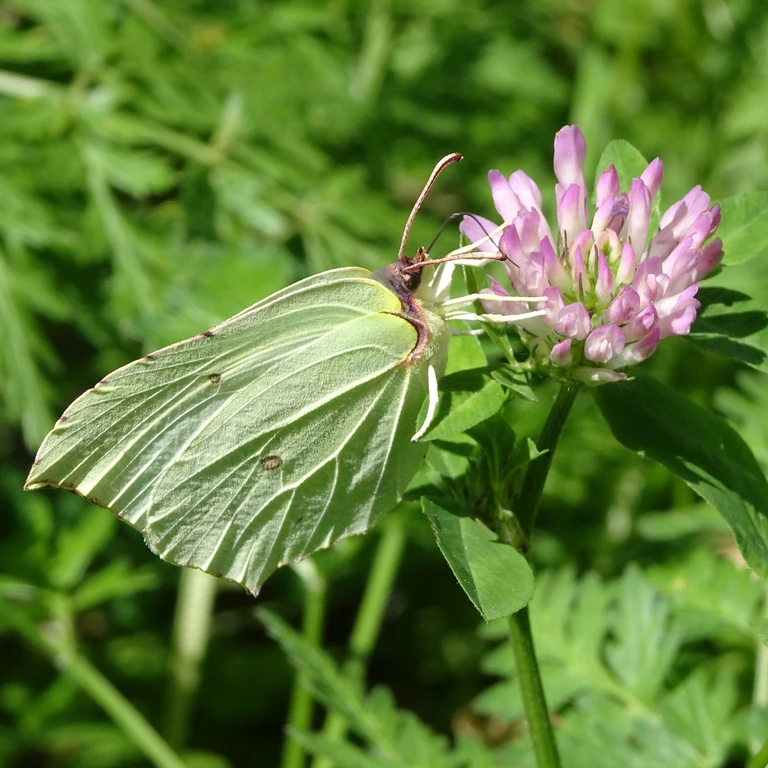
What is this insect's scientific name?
Gonepteryx rhamni
